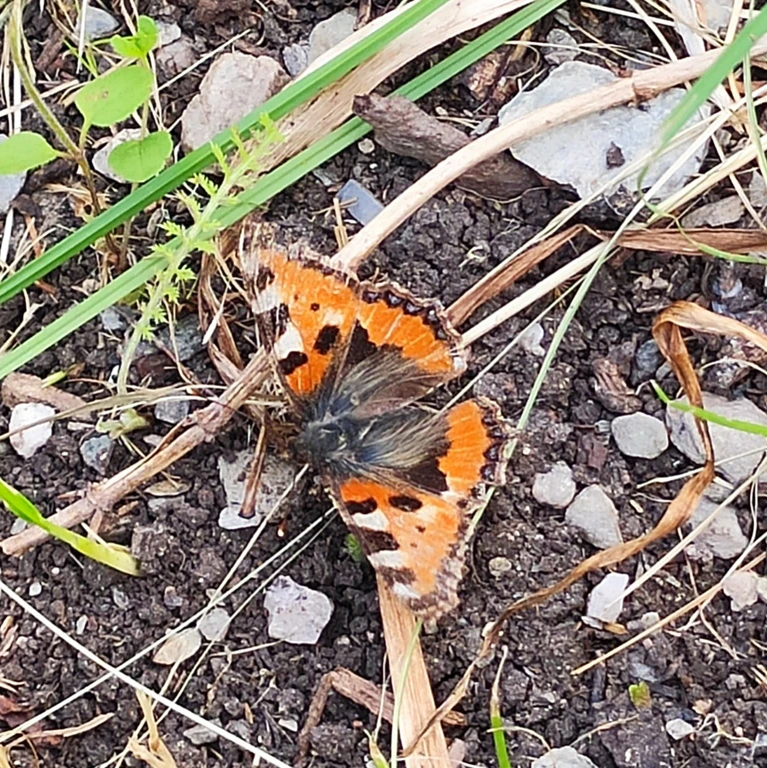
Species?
Aglais urticae
